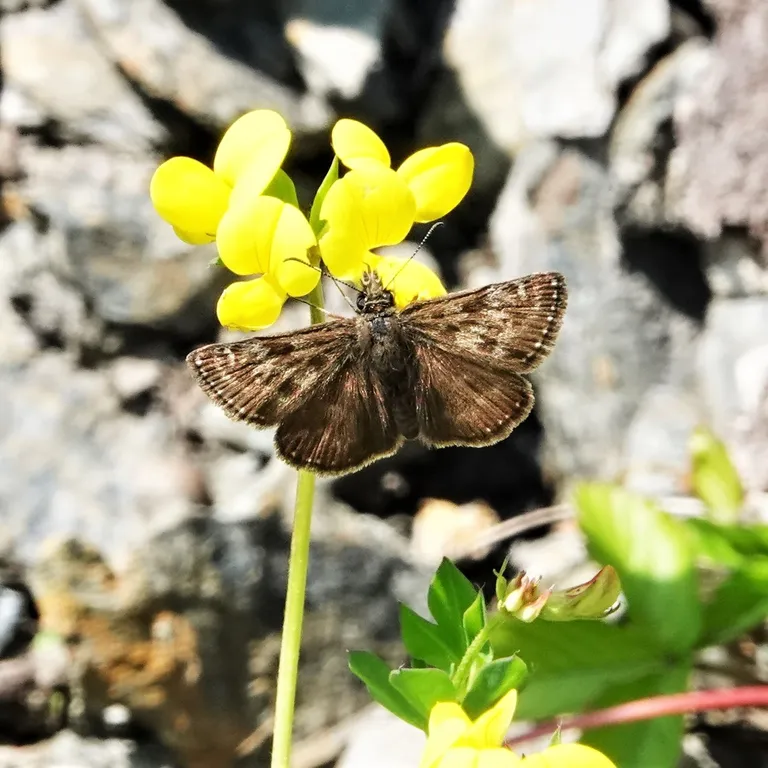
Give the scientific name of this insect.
Erynnis tages
